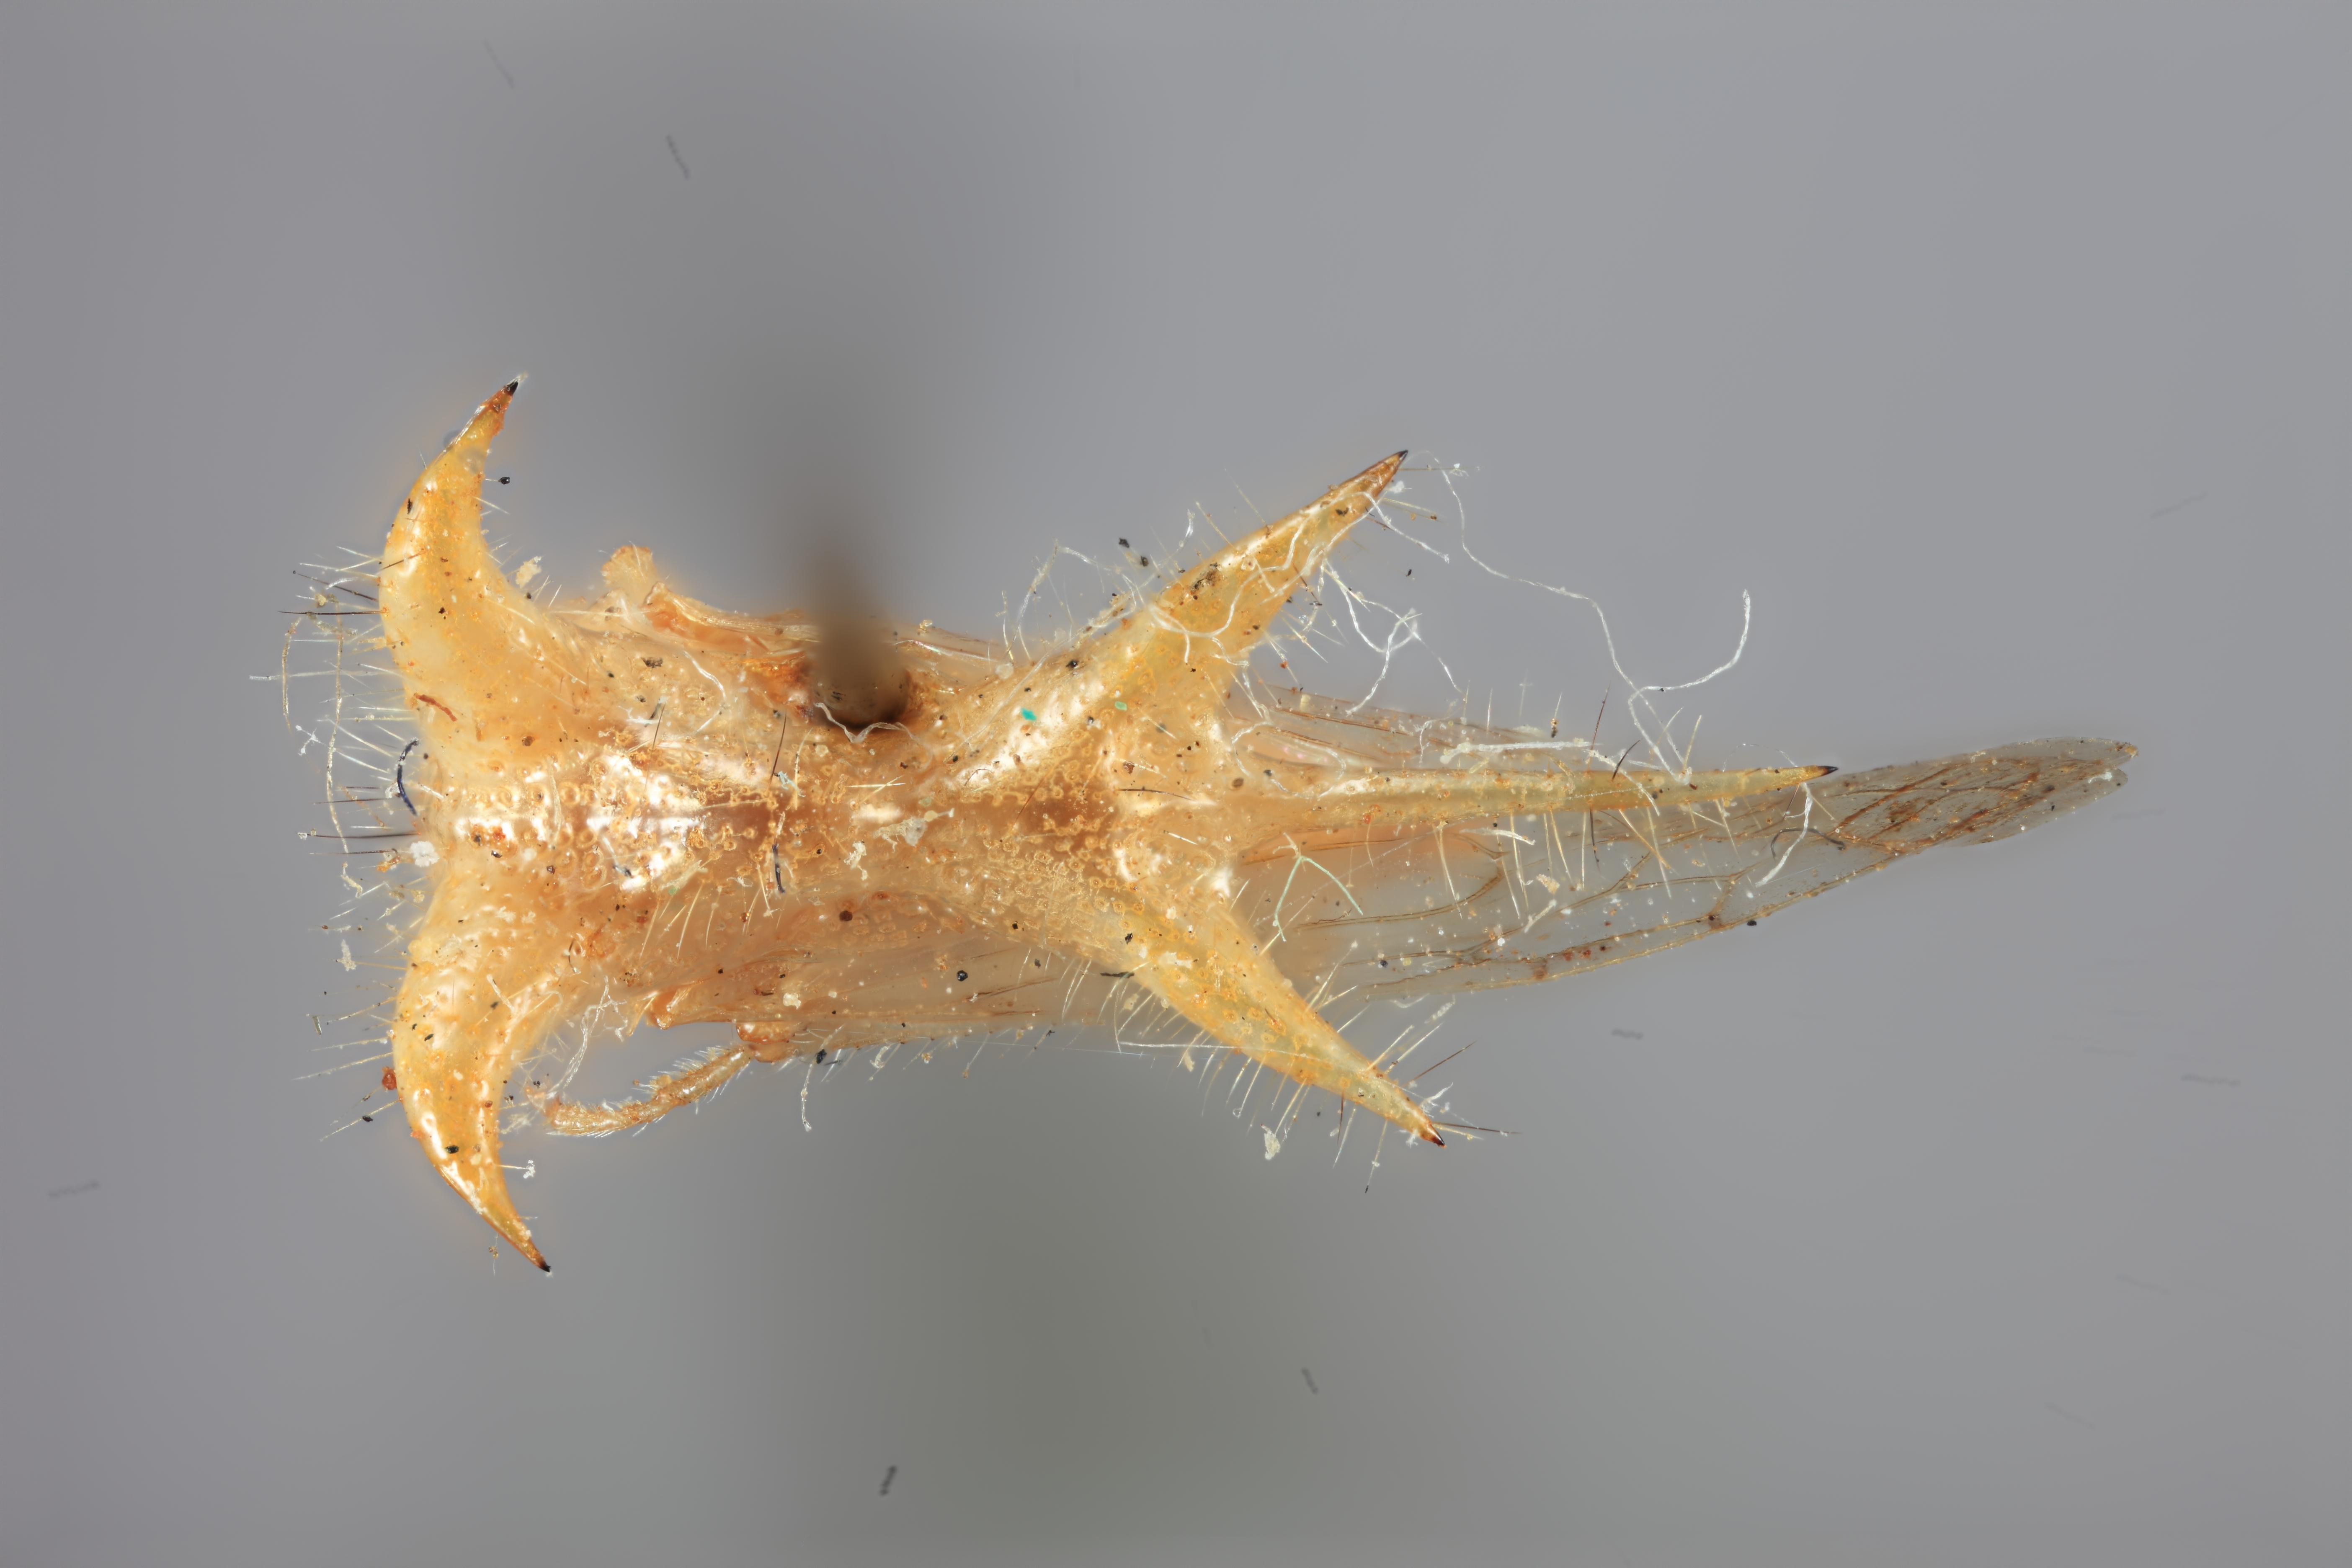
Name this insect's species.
Poppea longicornis
